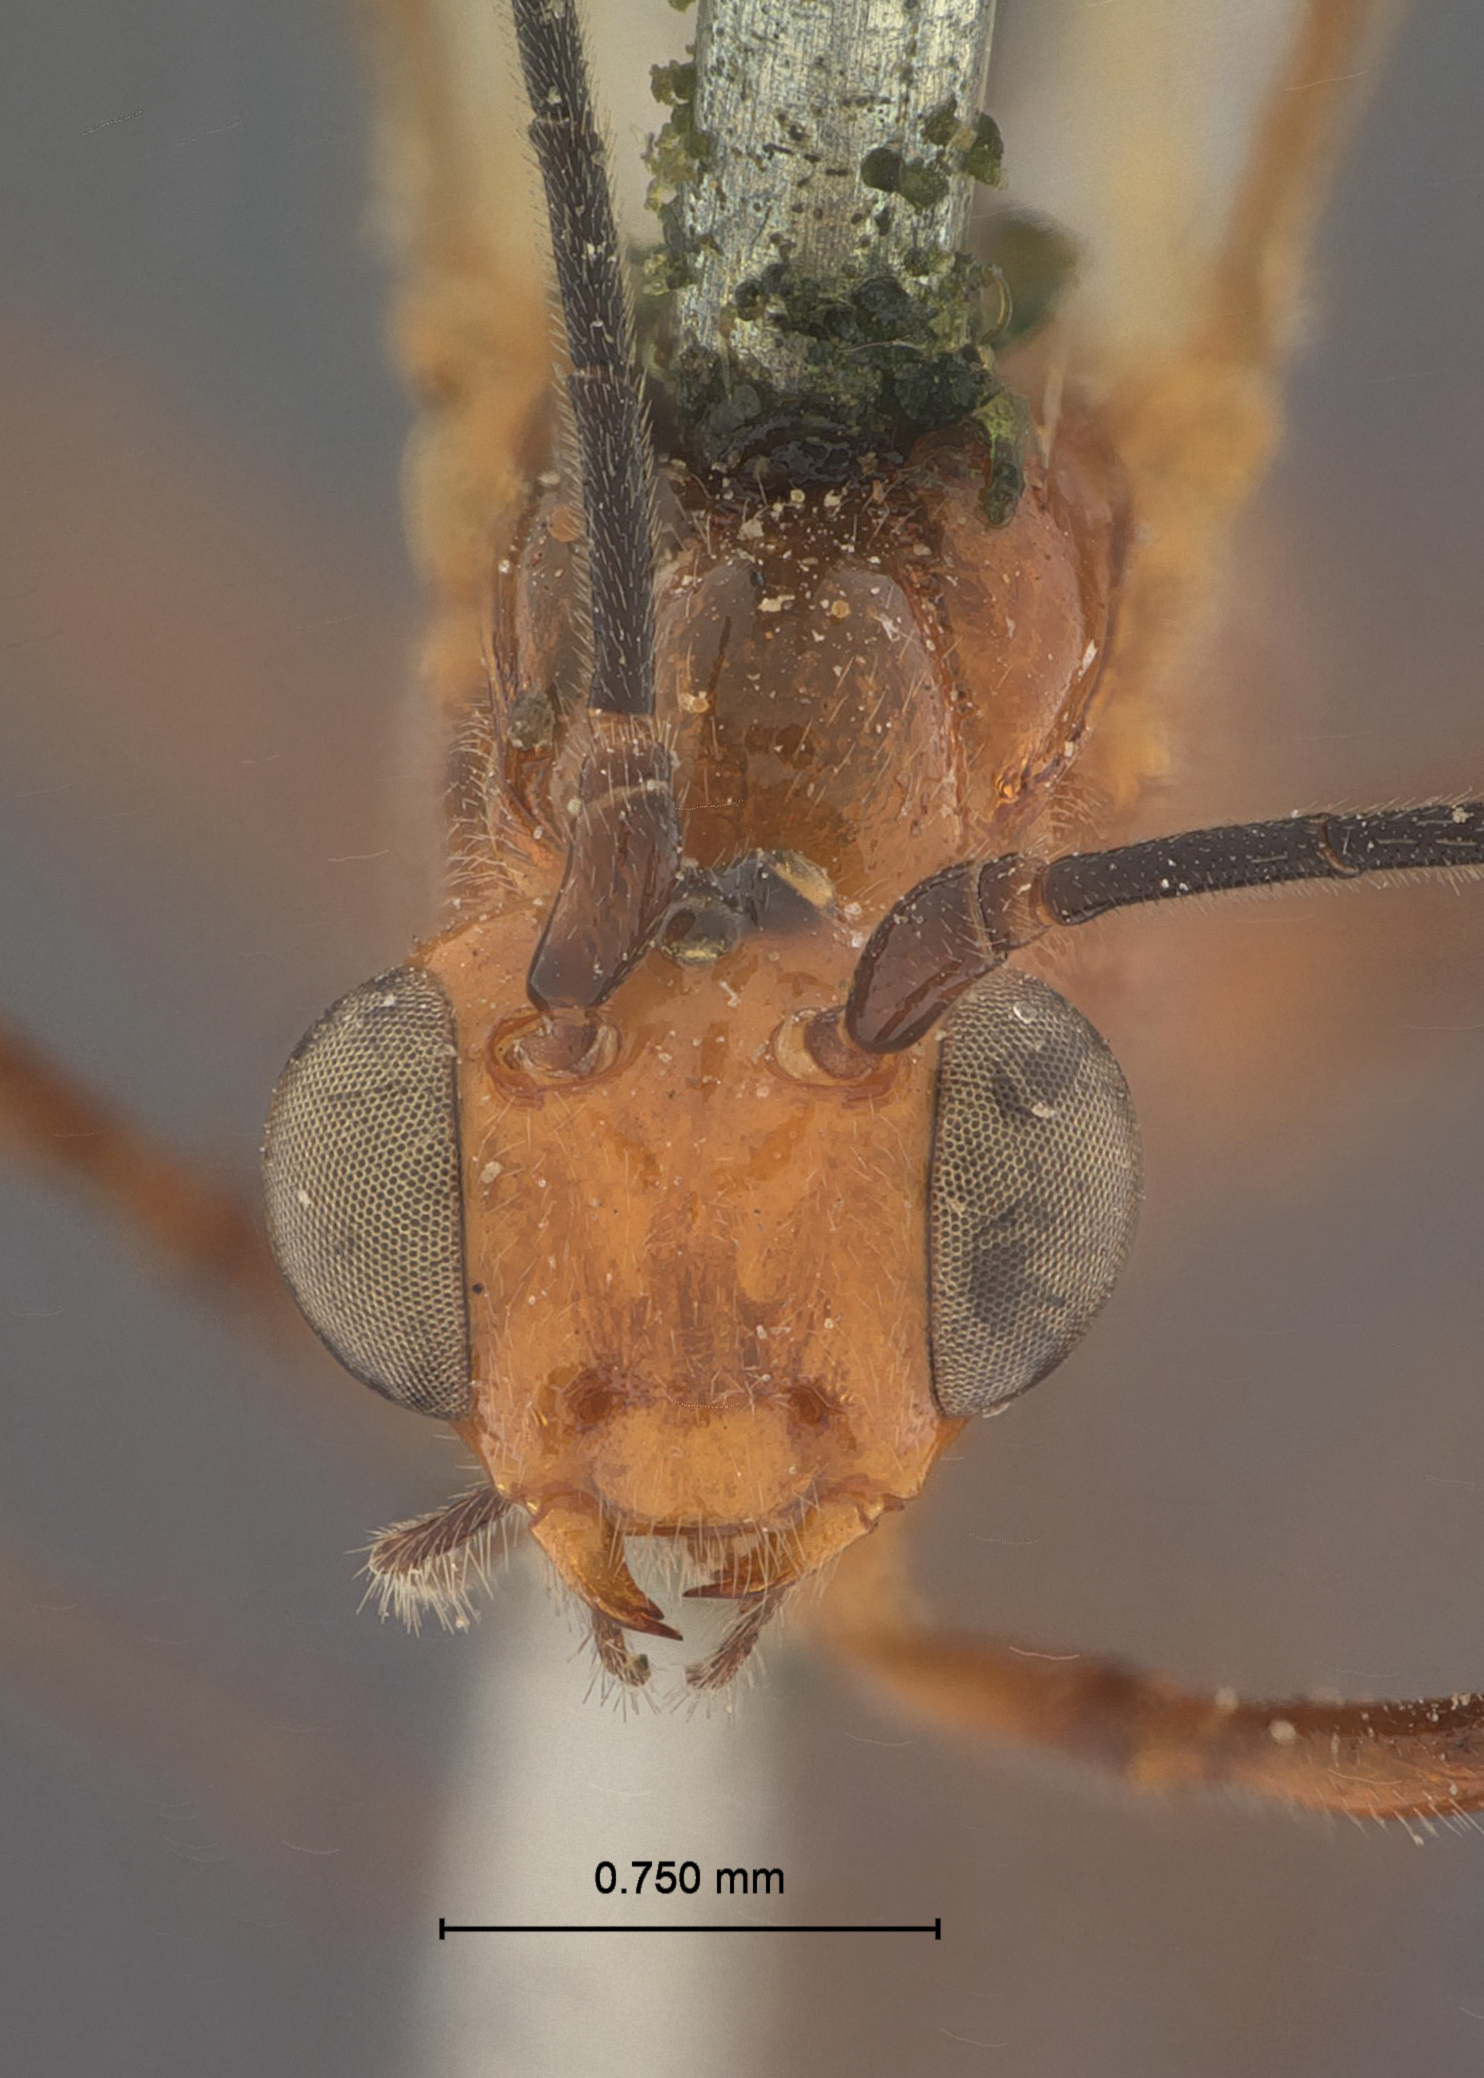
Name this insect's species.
Macrocentrus seminiger
